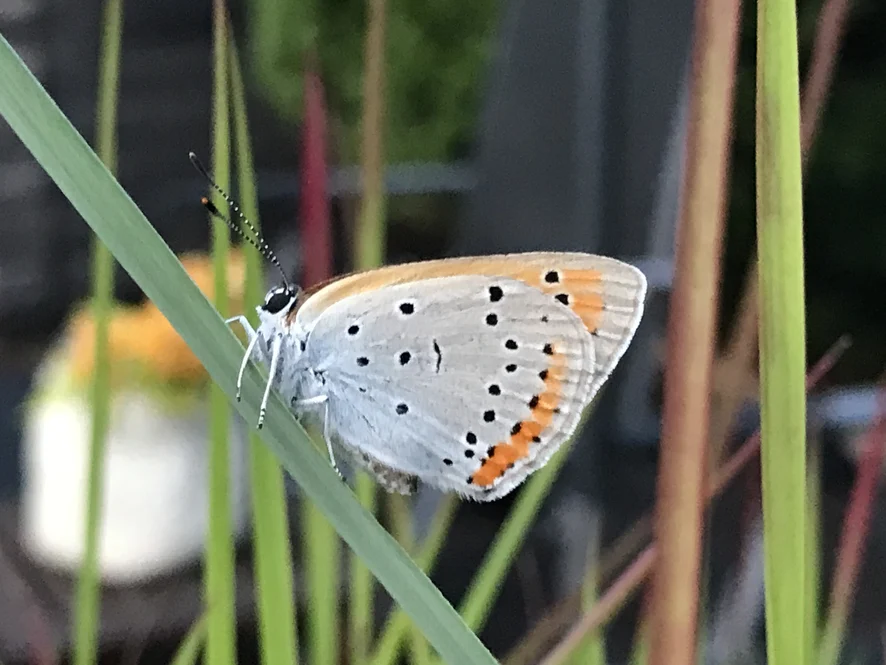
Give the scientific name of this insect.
Lycaena dispar
